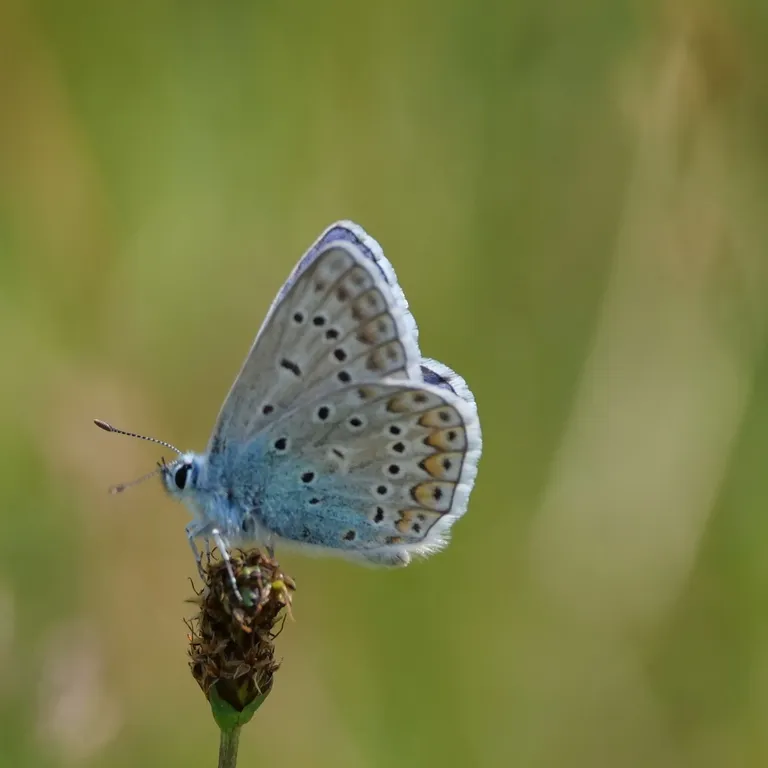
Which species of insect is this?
Polyommatus icarus
